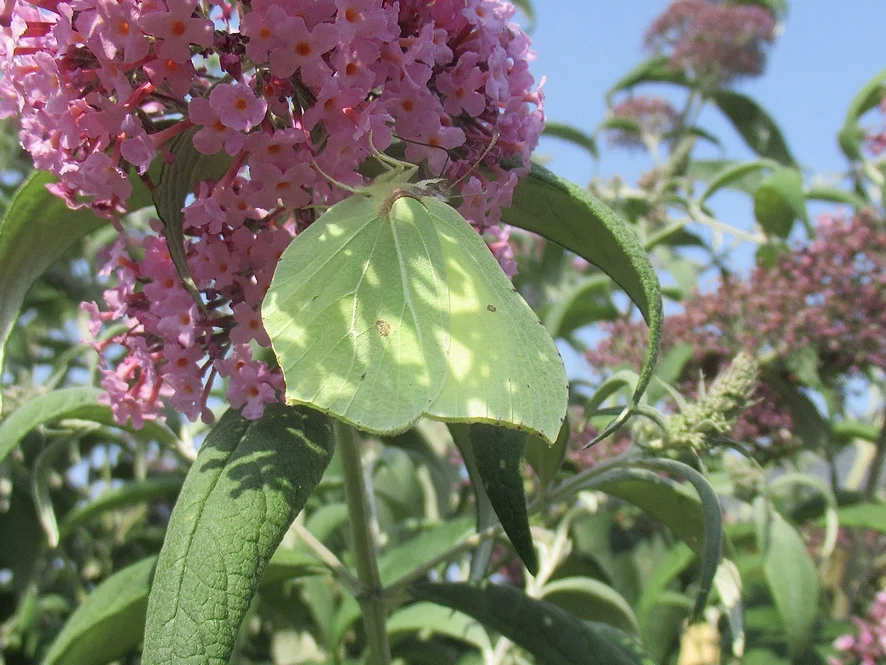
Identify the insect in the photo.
Gonepteryx rhamni
